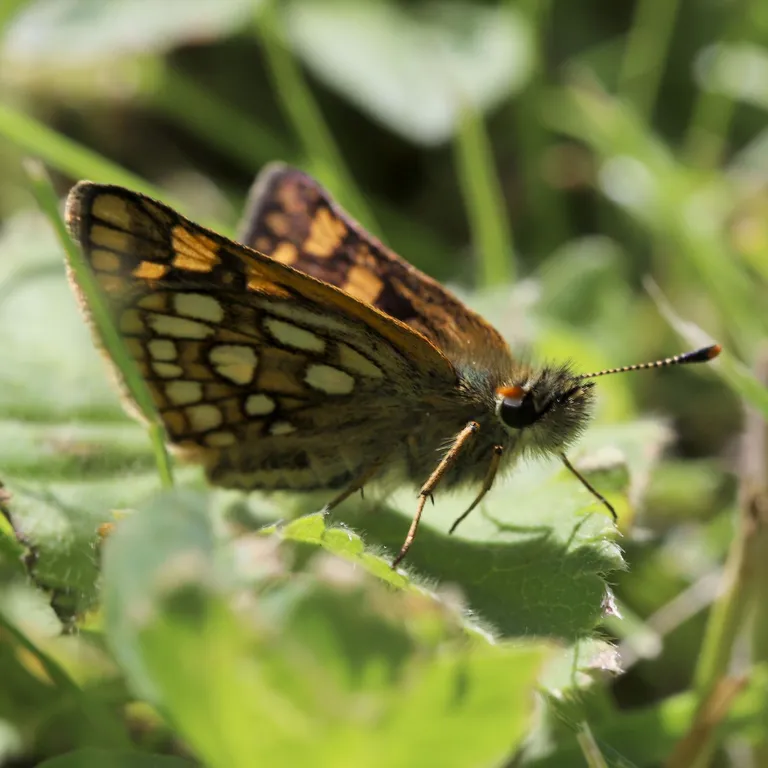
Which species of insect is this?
Carterocephalus palaemon
